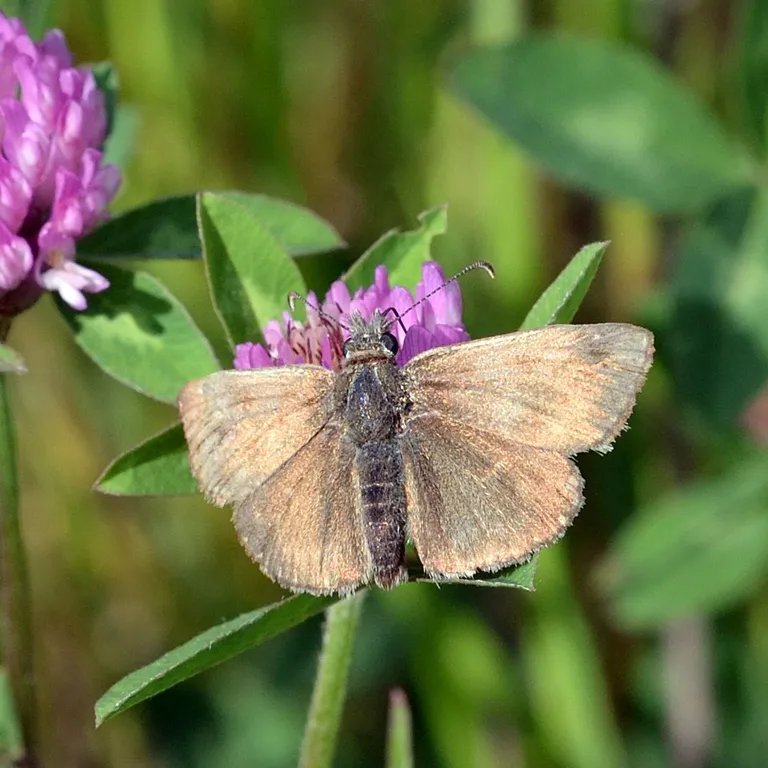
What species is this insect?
Erynnis tages
